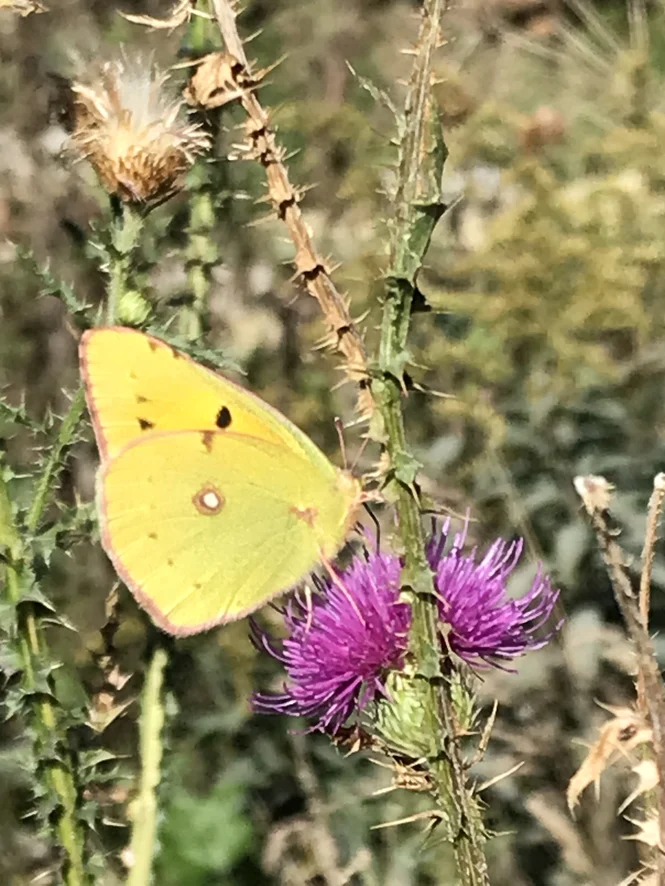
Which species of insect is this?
Colias croceus
